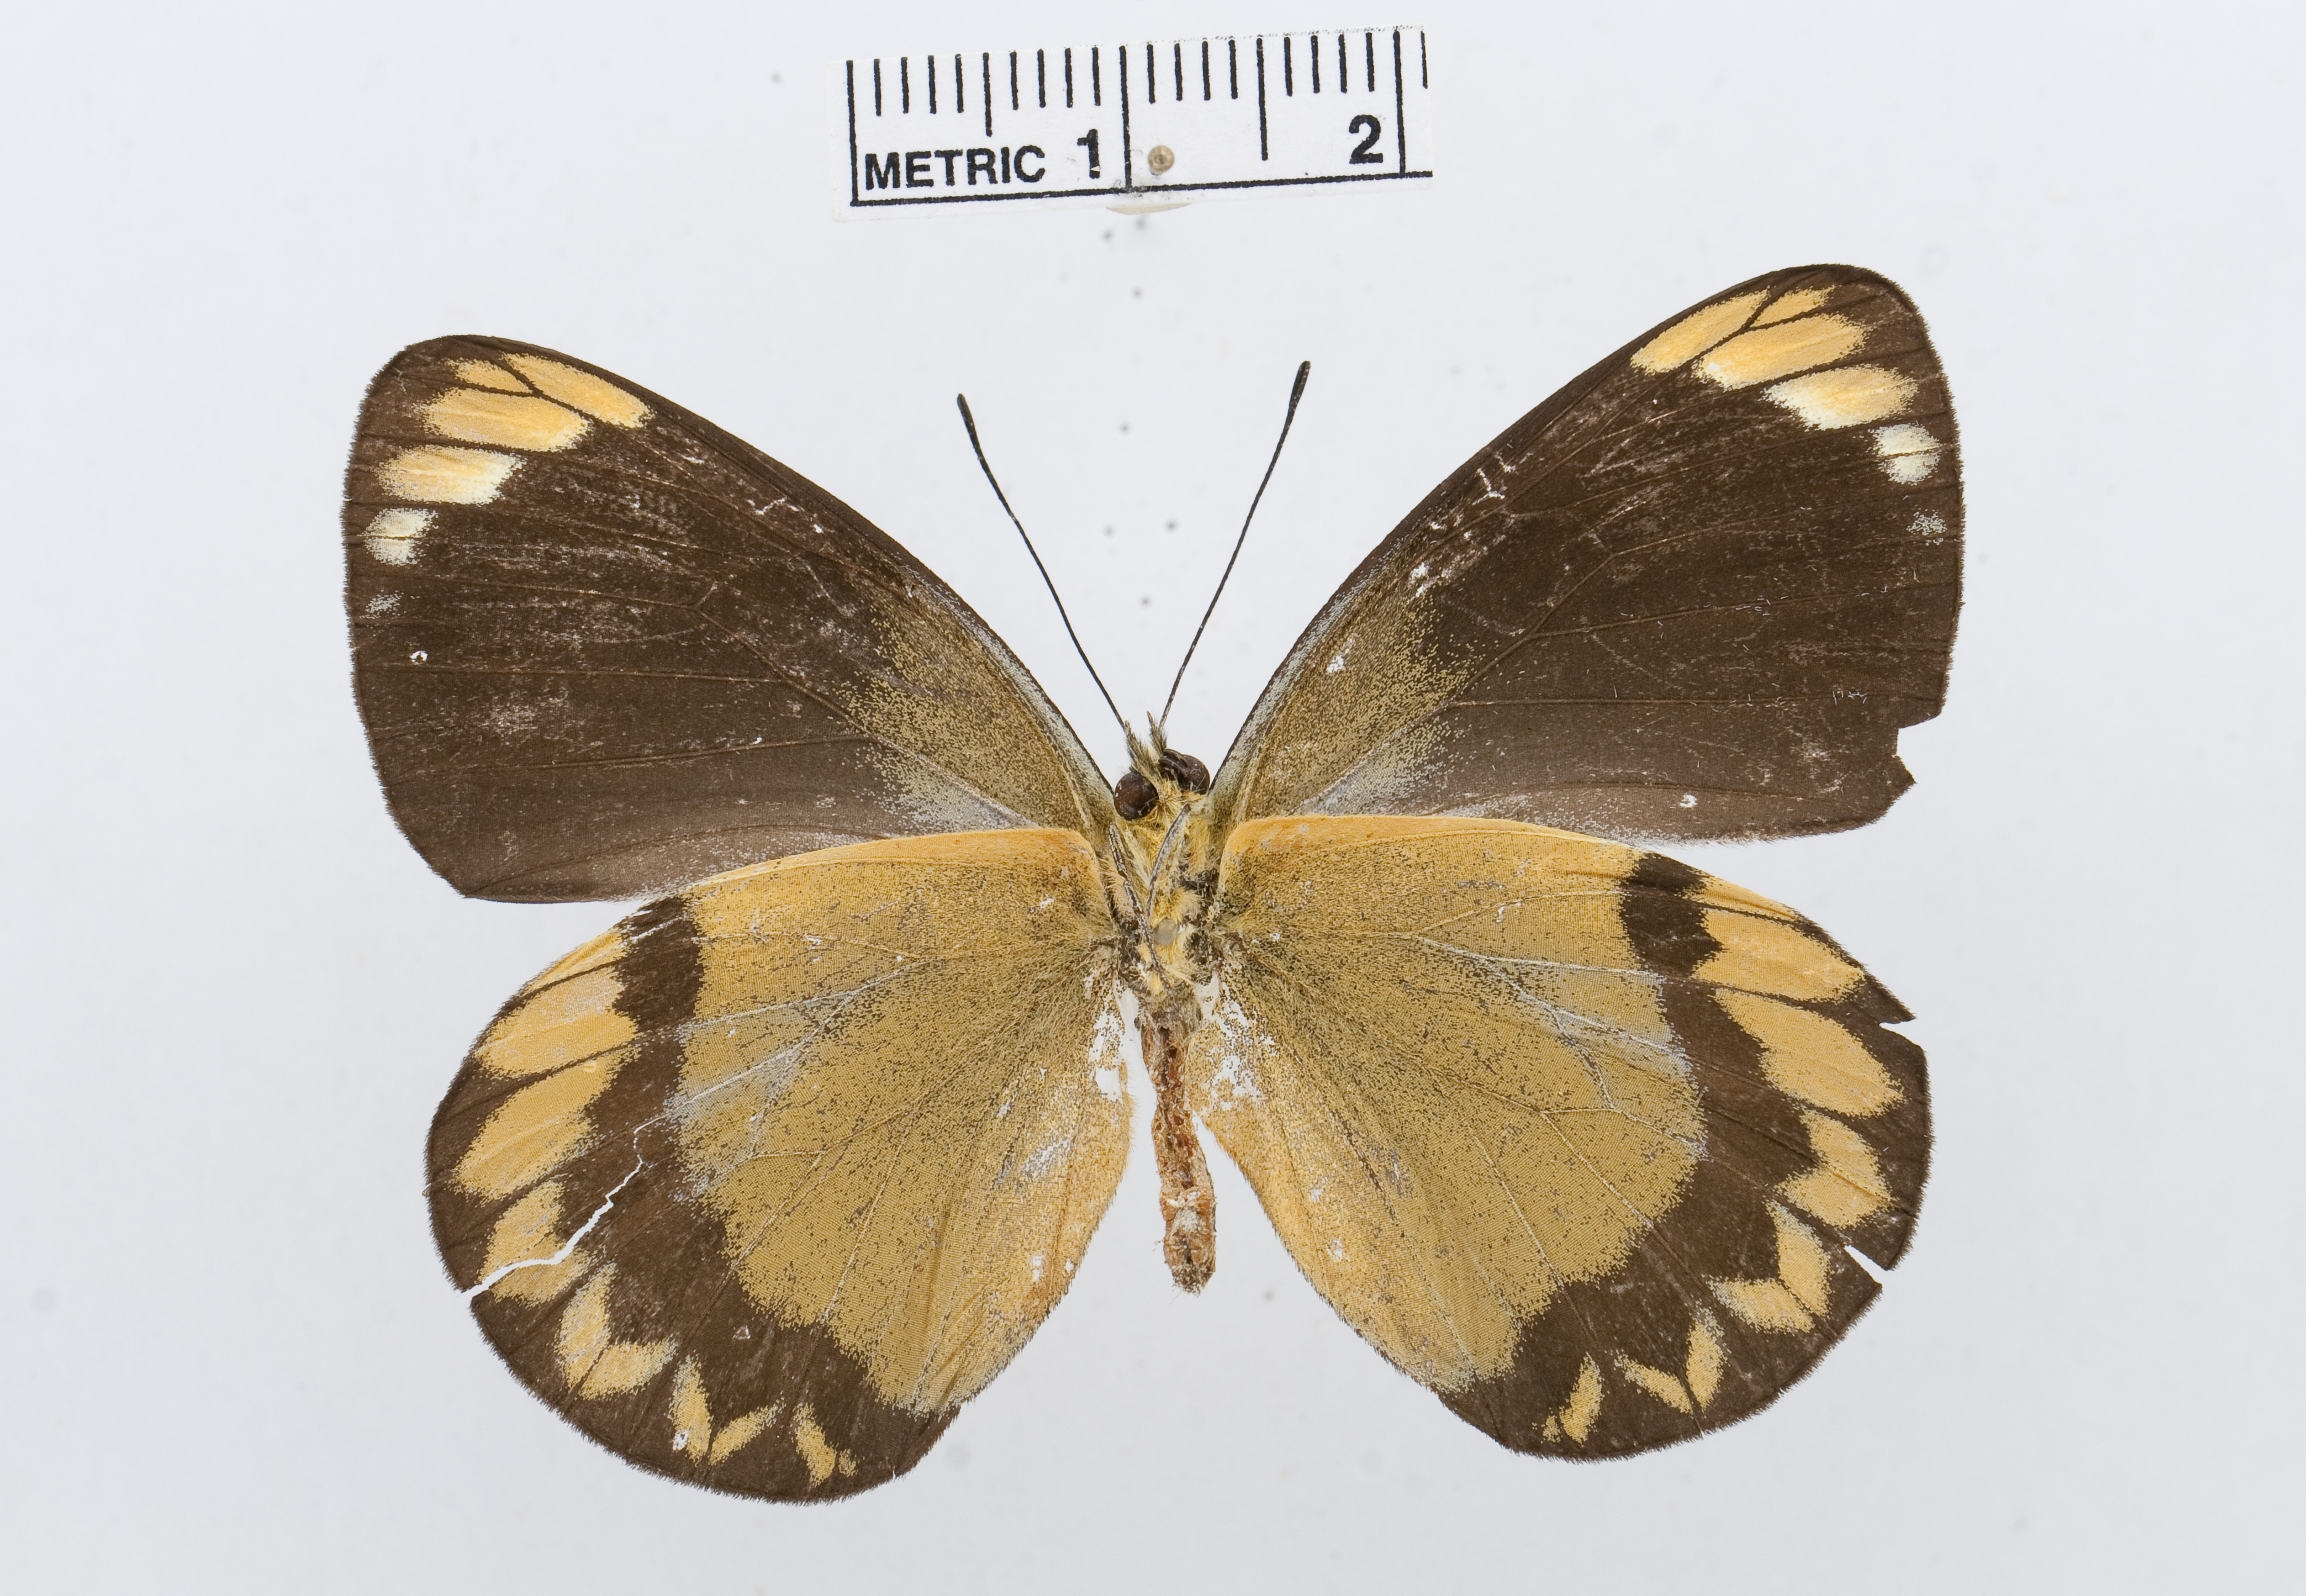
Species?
Delias echidna
